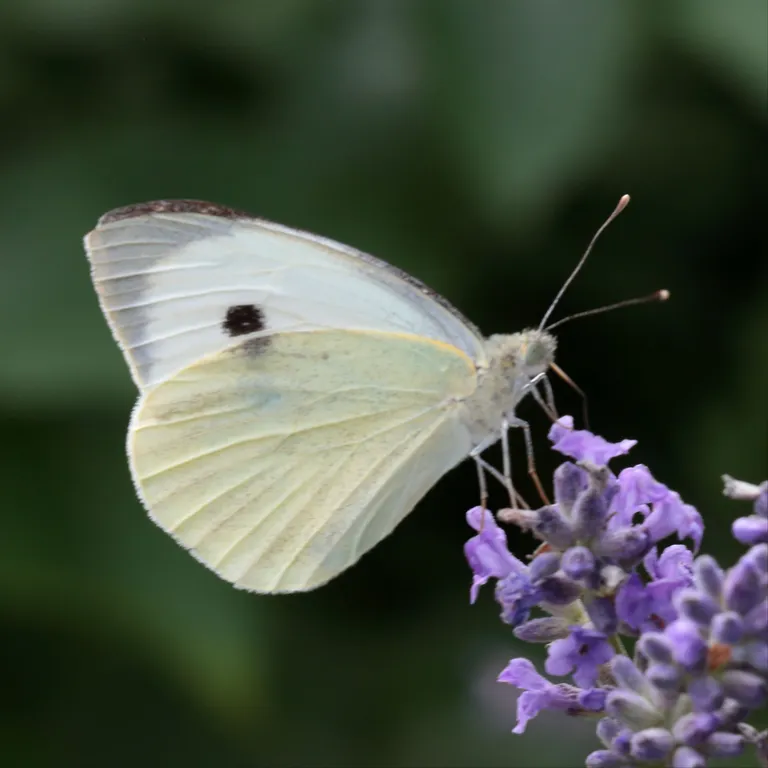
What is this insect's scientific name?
Pieris brassicae
